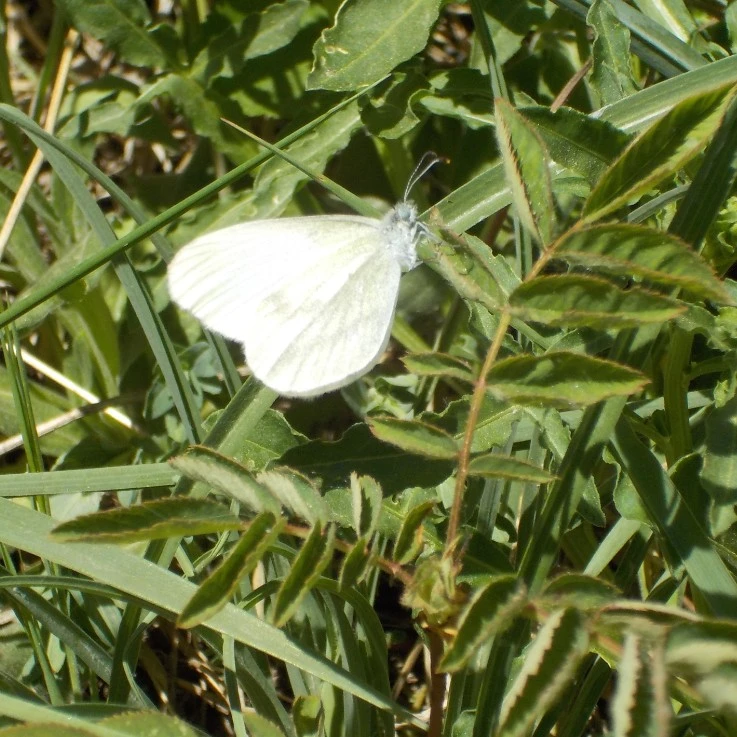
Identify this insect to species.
Leptidea sinapis/juvernica
